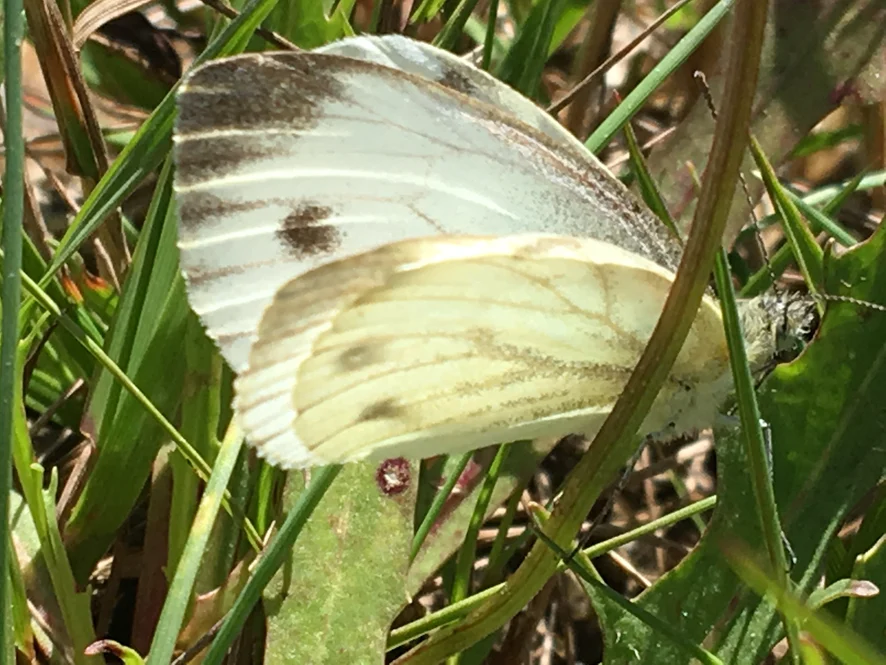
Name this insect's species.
Pieris napi
